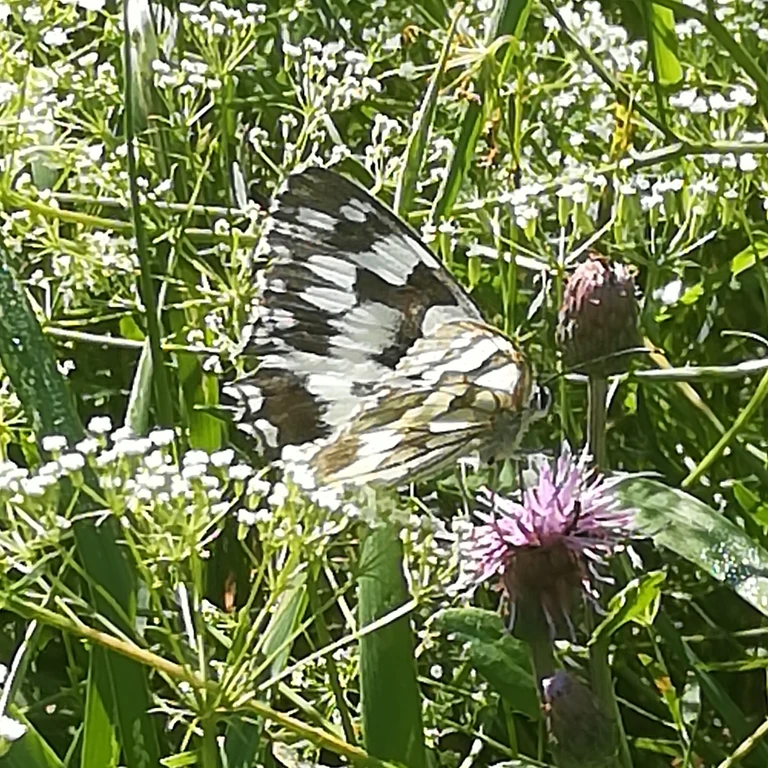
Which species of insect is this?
Melanargia galathea
